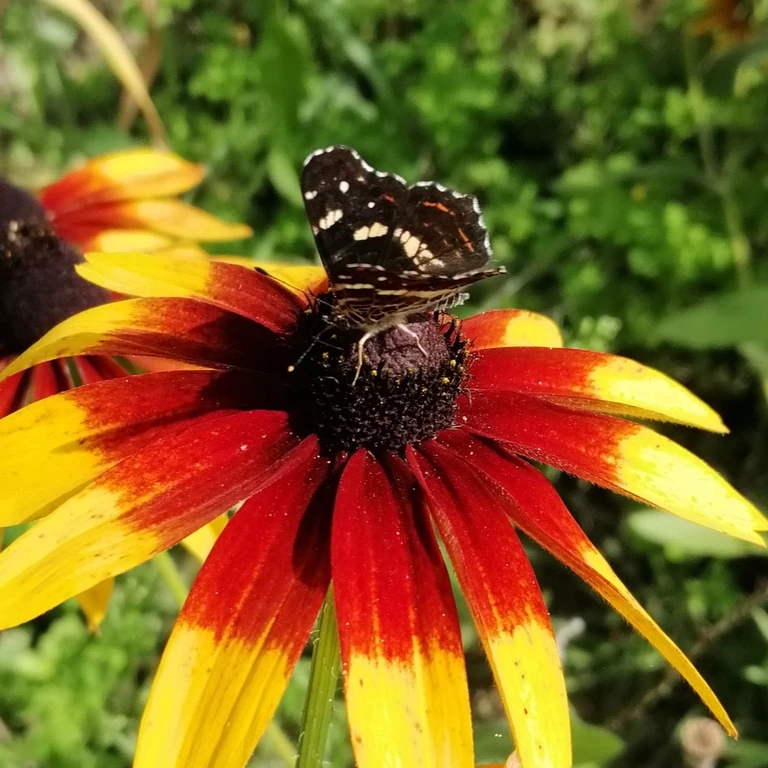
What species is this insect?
Araschnia levana
